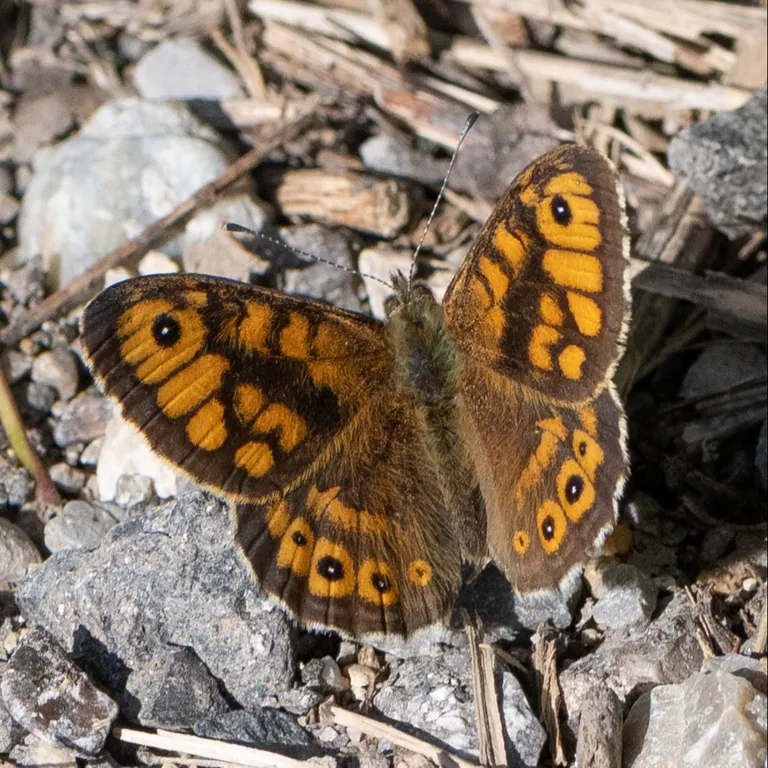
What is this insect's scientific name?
Lasiommata megera (also Pararge megera)
